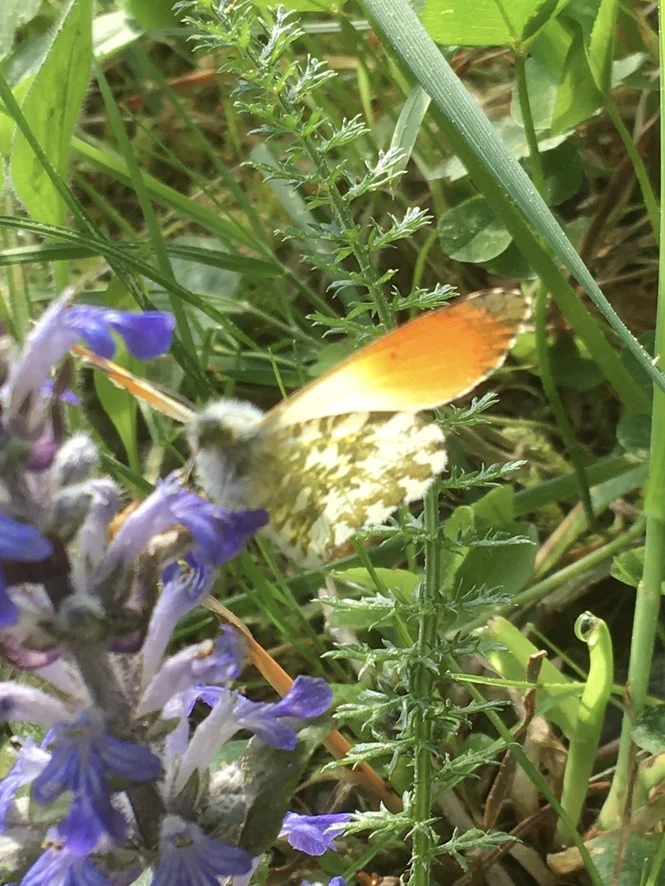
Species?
Anthocharis cardamines
